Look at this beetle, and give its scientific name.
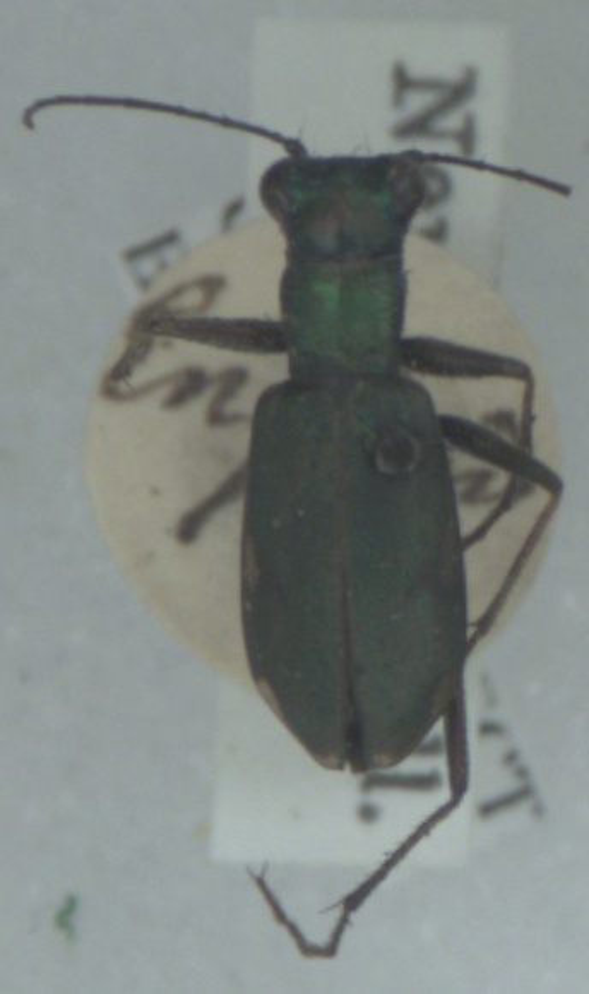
Cylindera germanica
